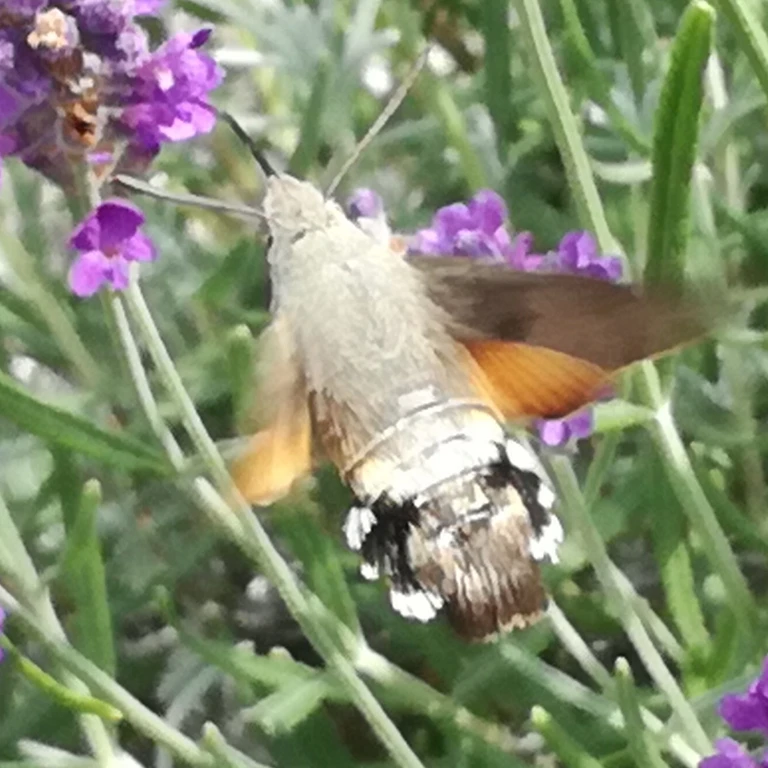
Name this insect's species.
Macroglossum stellatarum
